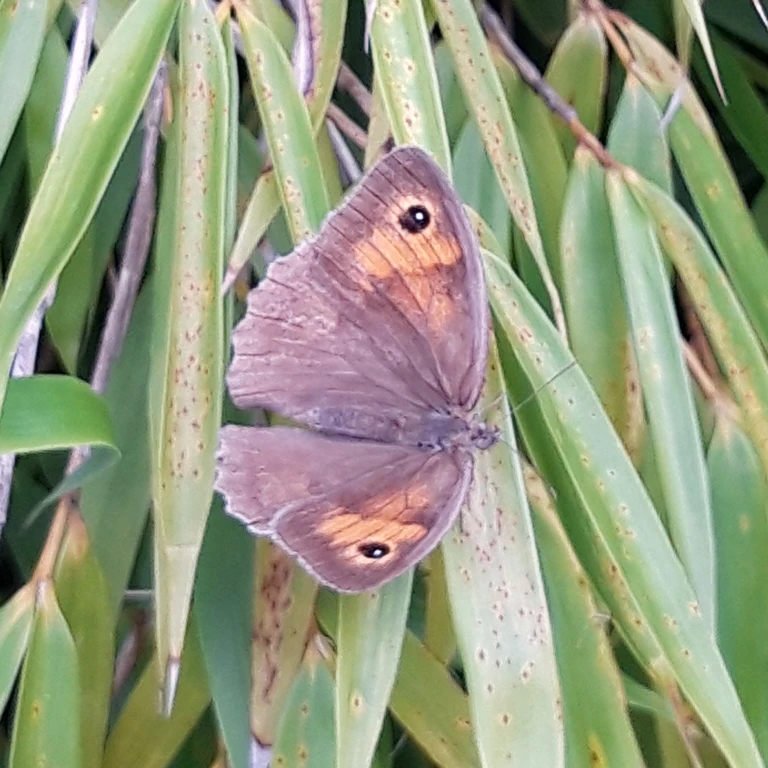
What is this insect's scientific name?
Maniola jurtina
